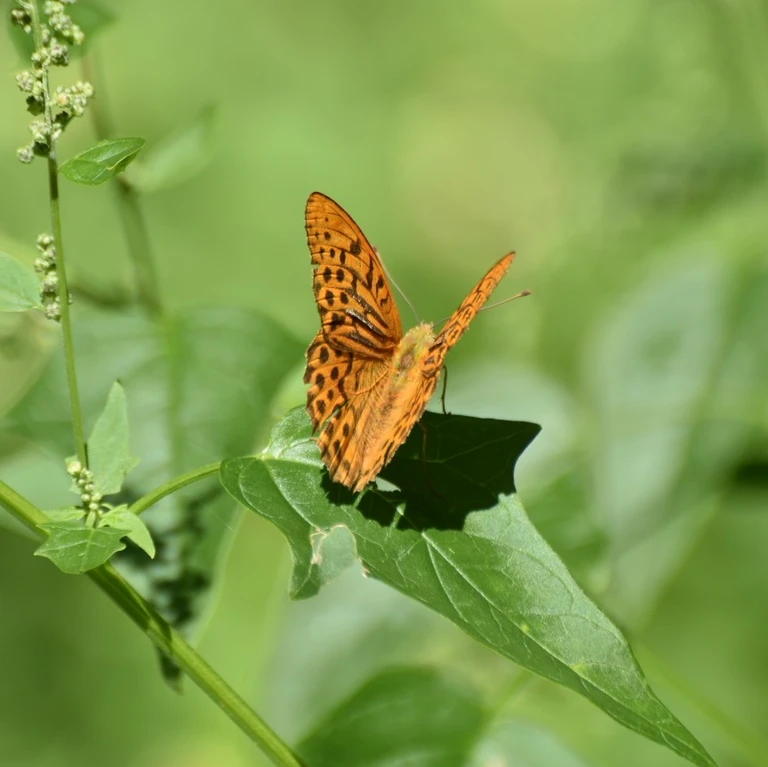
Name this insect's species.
Argynnis paphia
